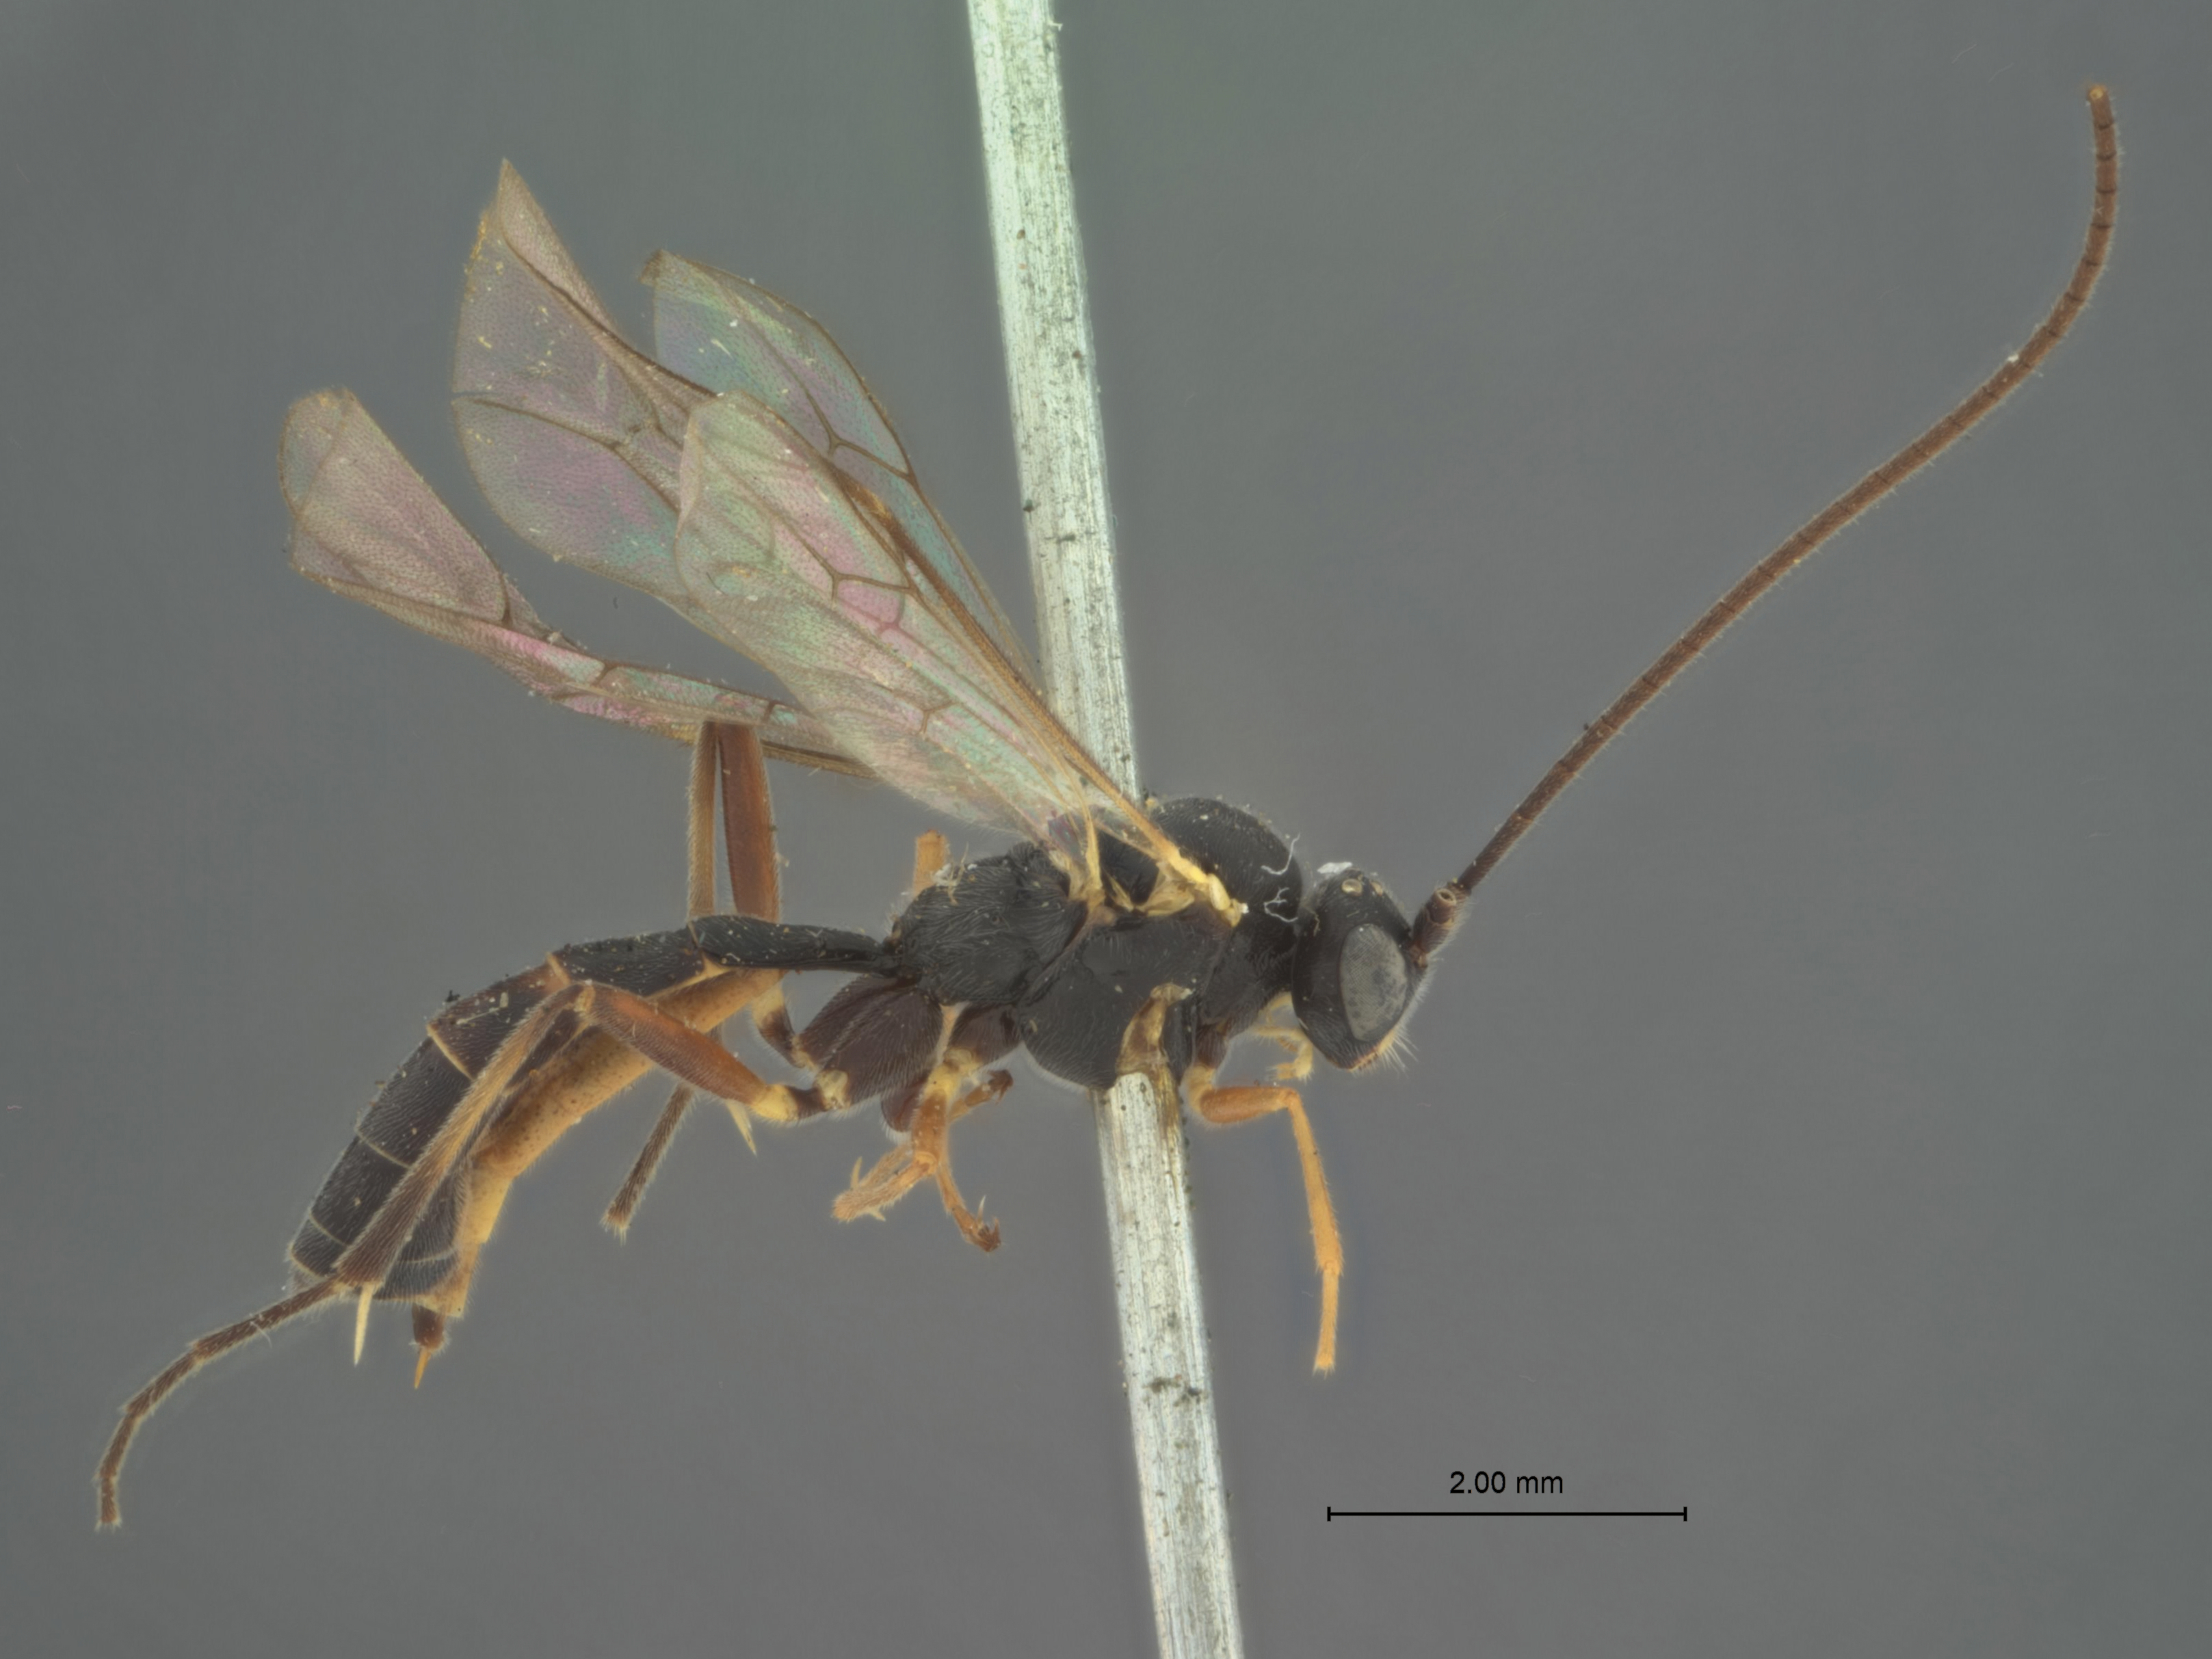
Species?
Calliphrurus clypeatus
